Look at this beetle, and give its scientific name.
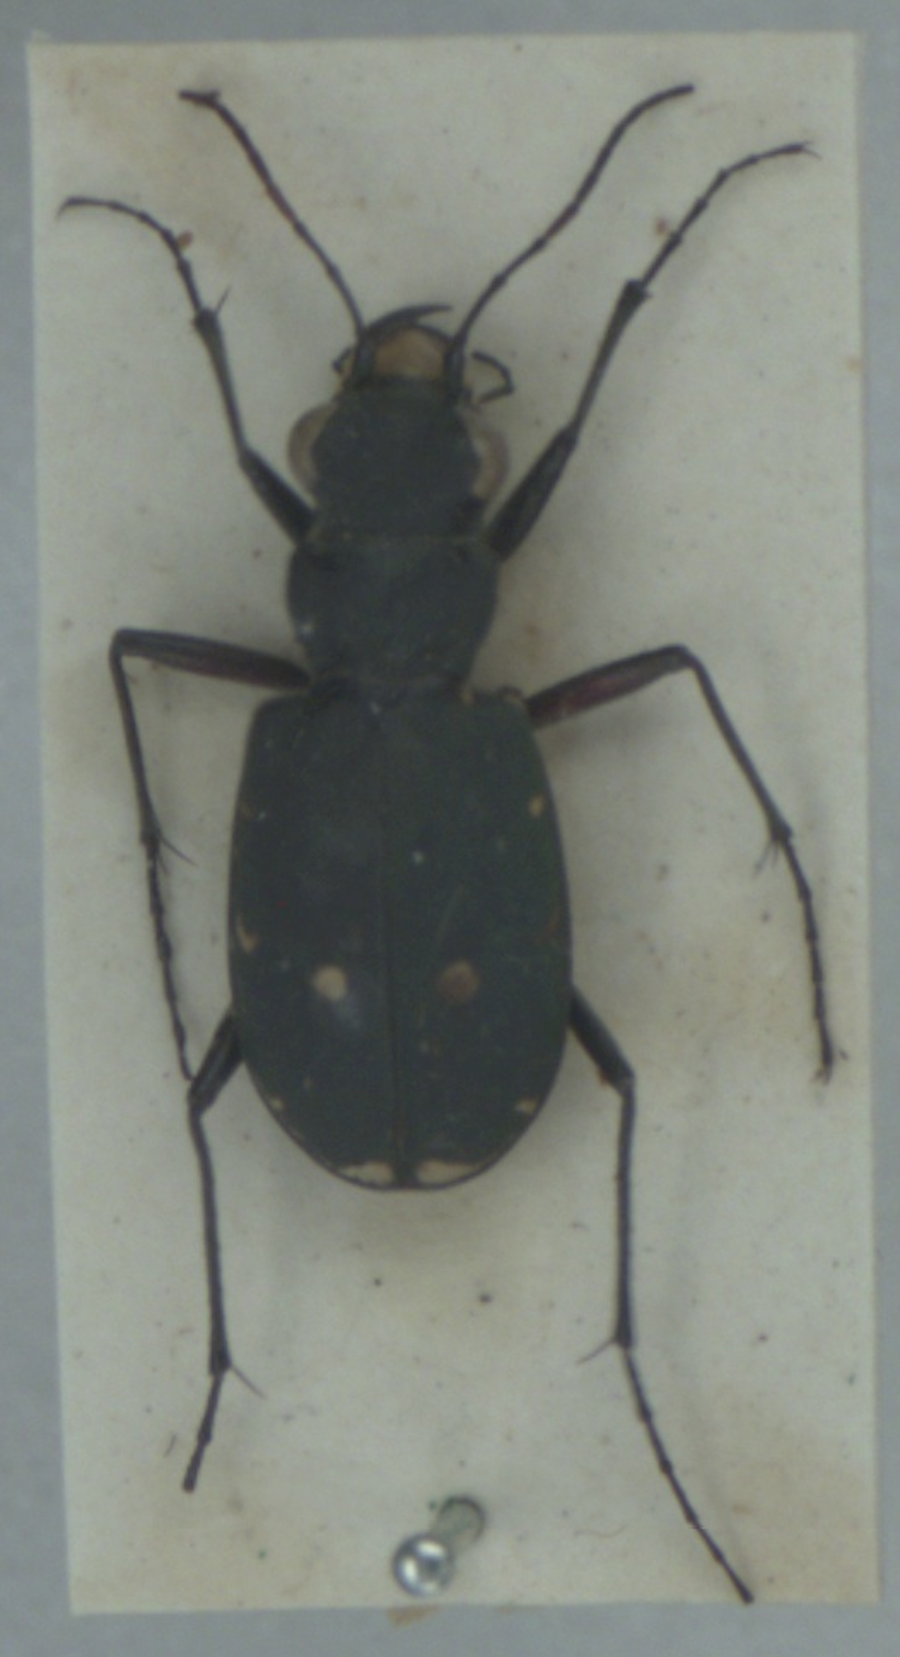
Cicindela campestris
